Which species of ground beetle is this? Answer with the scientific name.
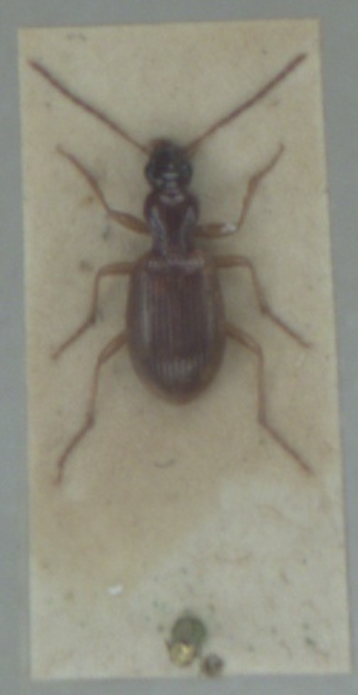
Oxypselaphus obscurus
